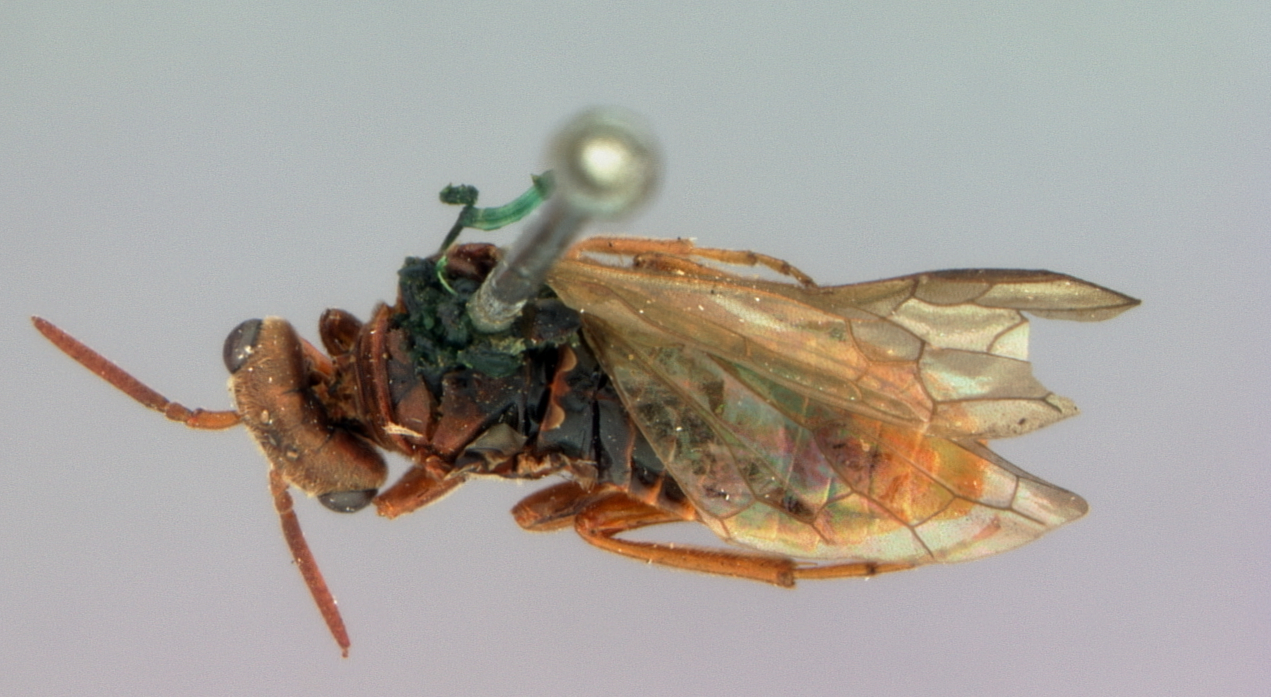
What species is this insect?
Pleroneura koebelei
